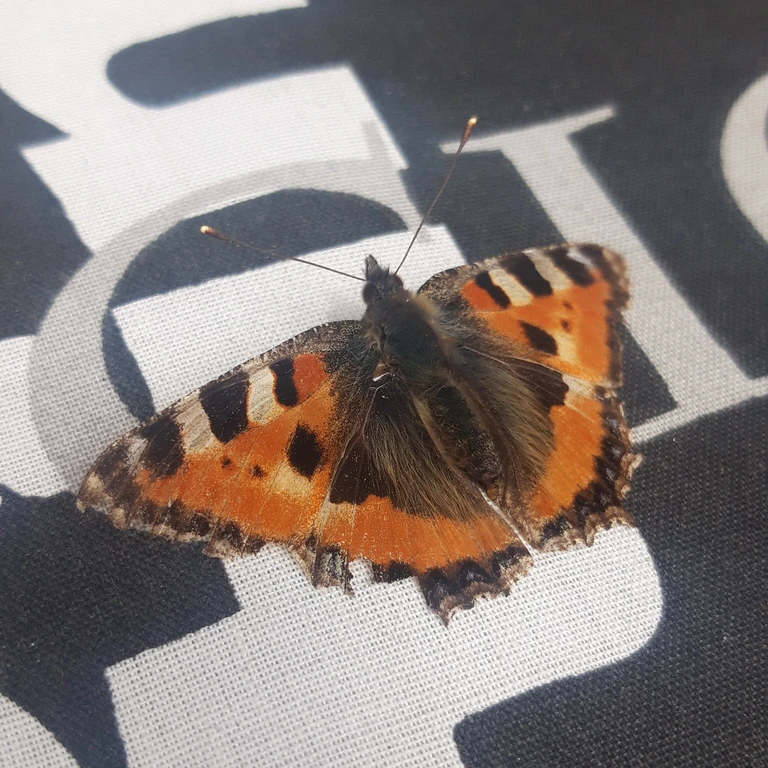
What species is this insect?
Aglais urticae
